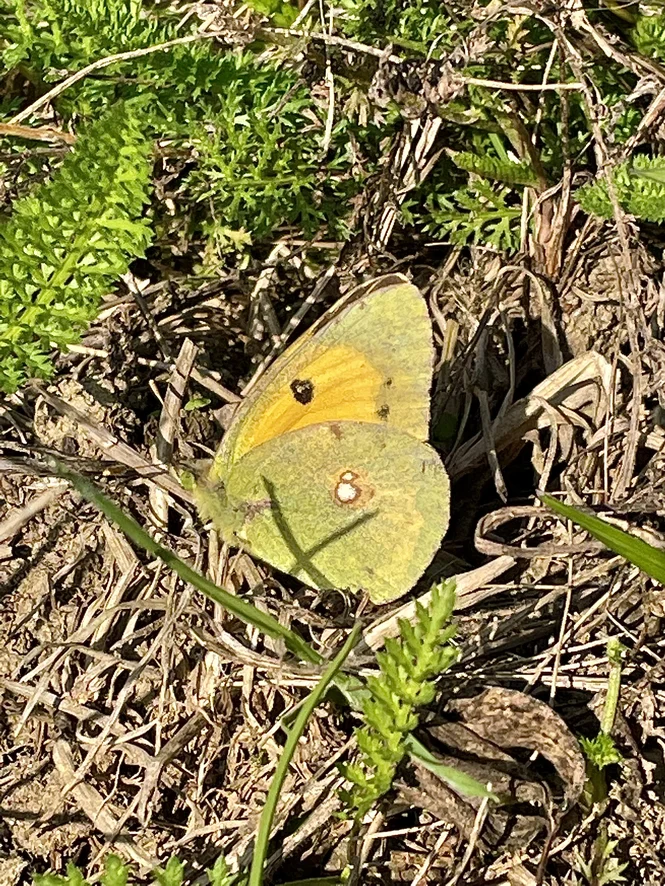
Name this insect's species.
Colias croceus
